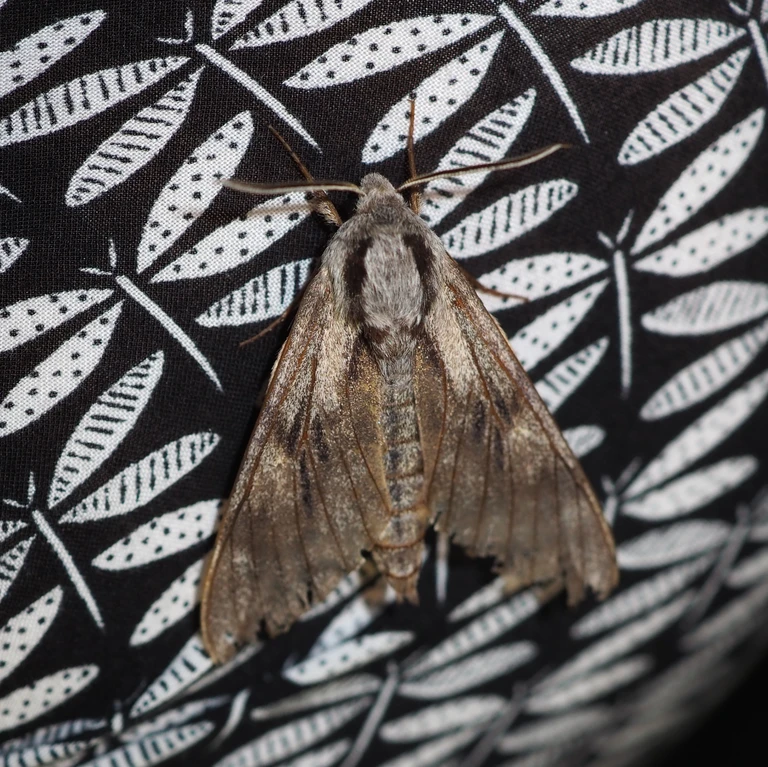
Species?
Sphinx pinastri
